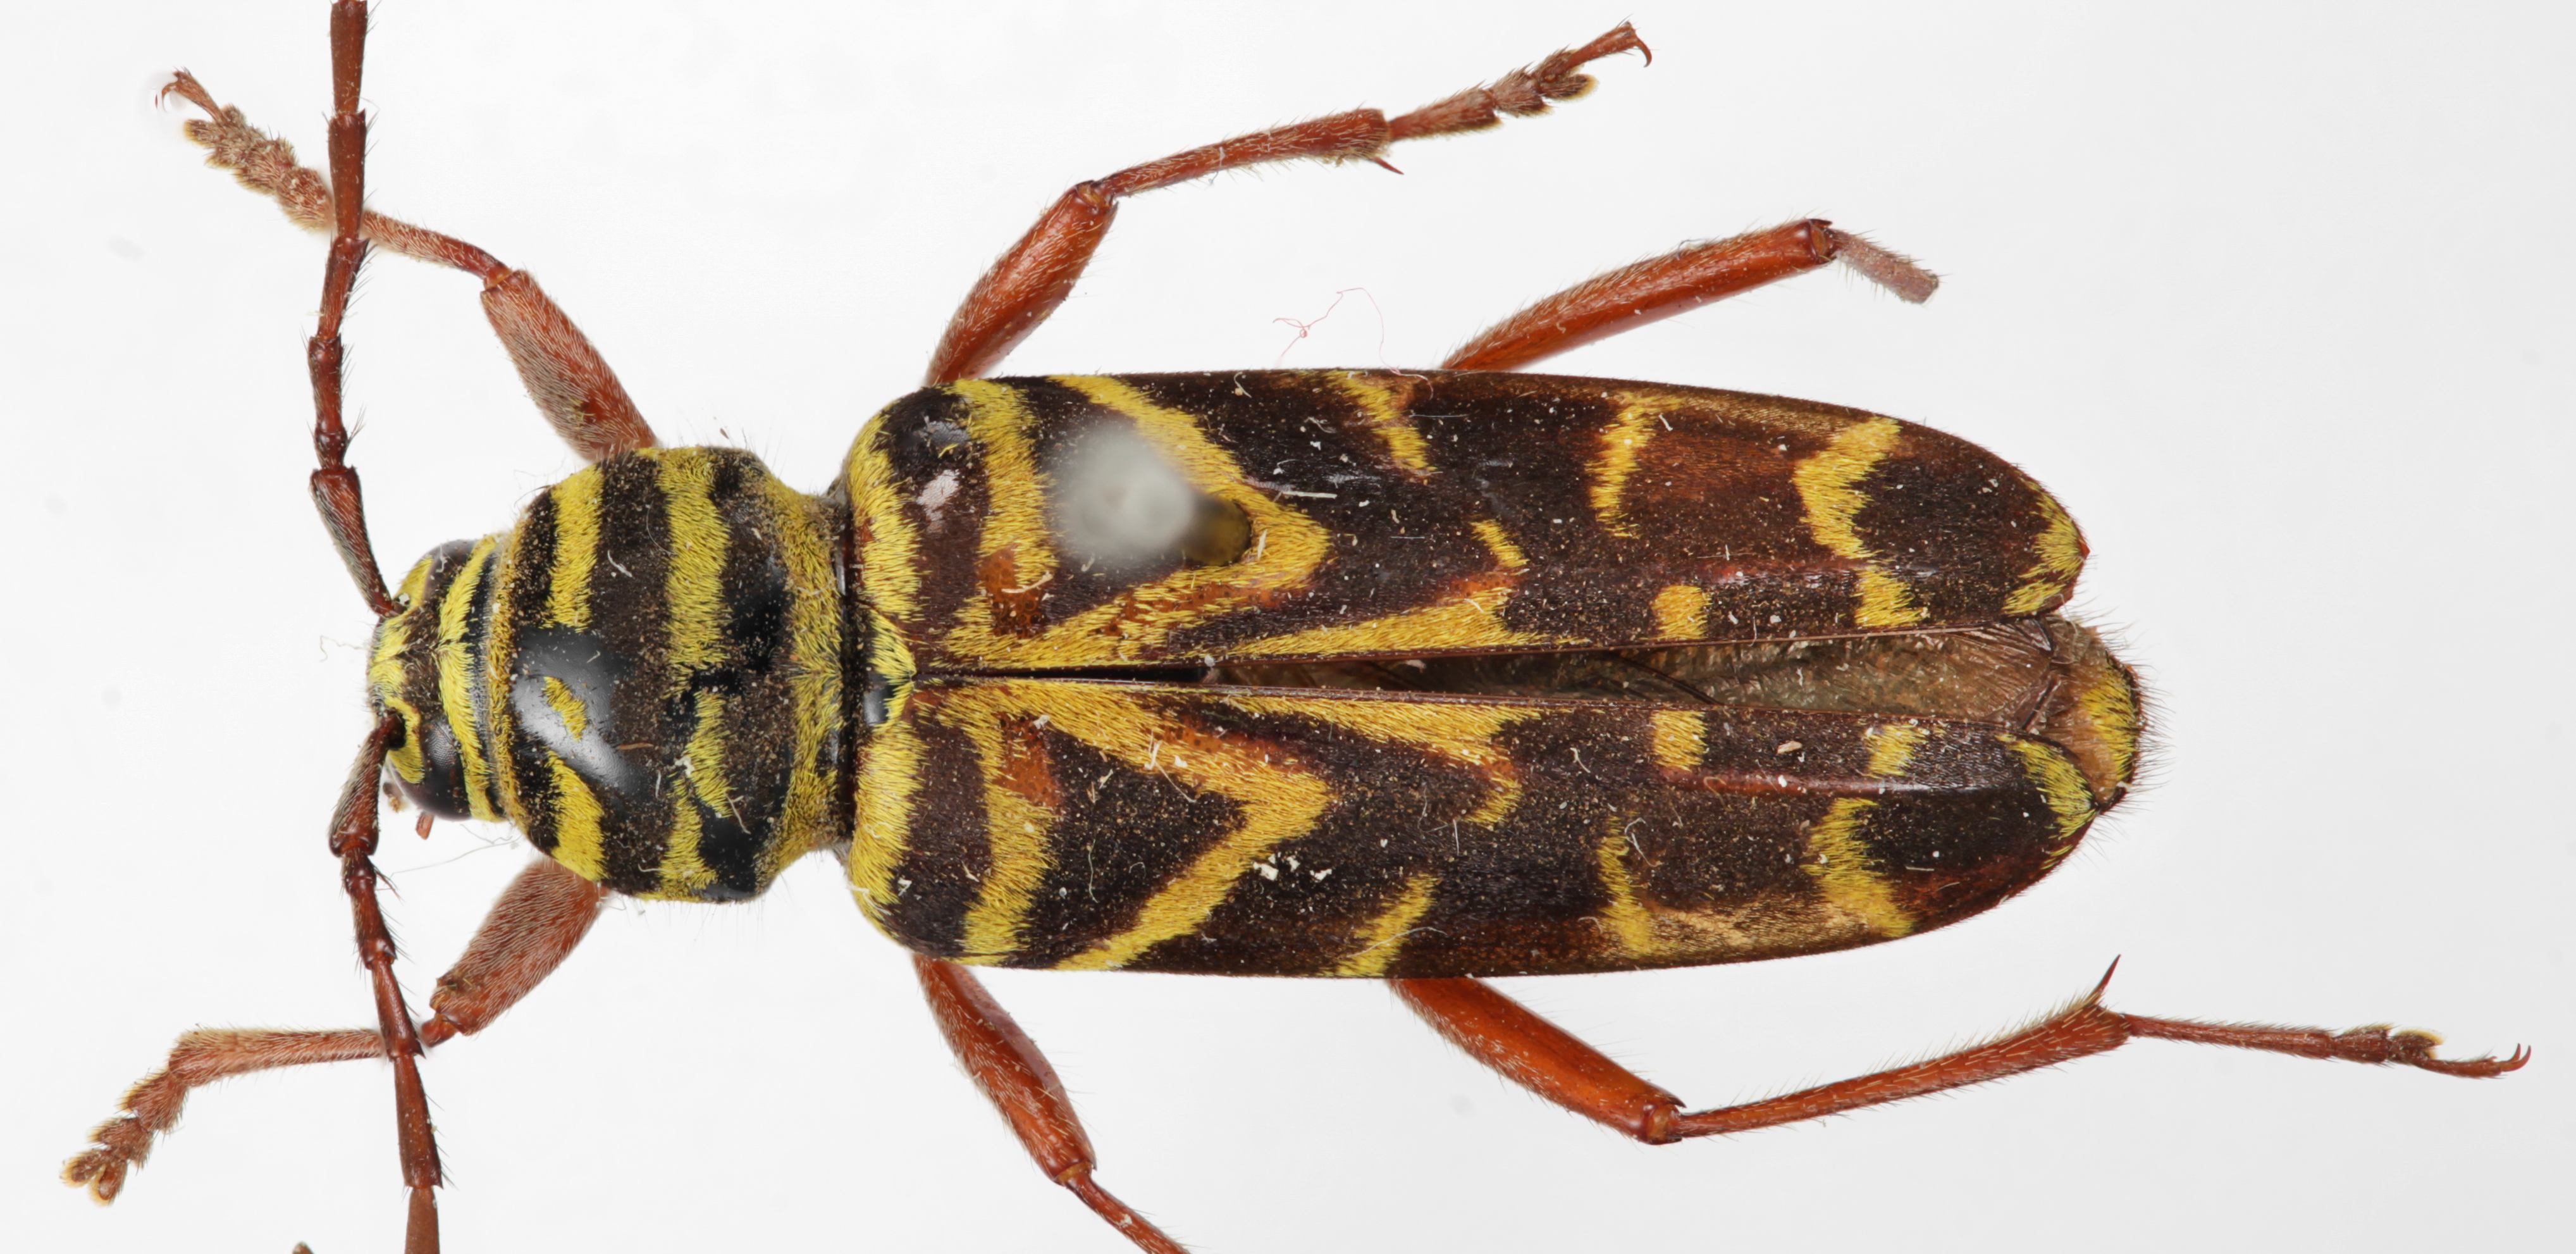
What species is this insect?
Megacyllene robiniae
